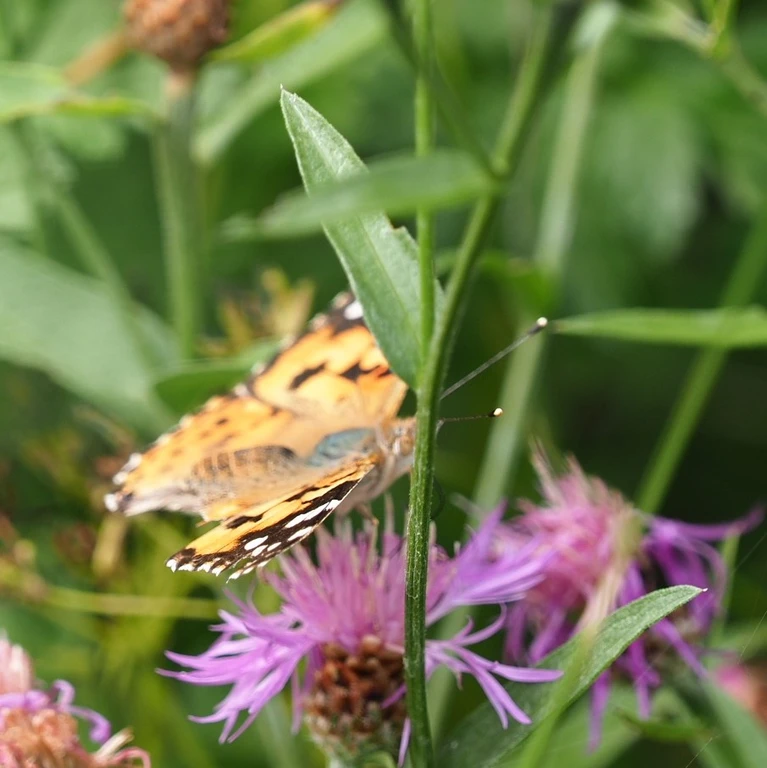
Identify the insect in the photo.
Vanessa cardui
